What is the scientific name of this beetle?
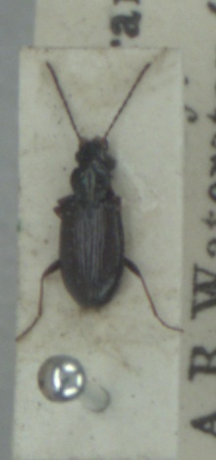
Bembidion tibiale
